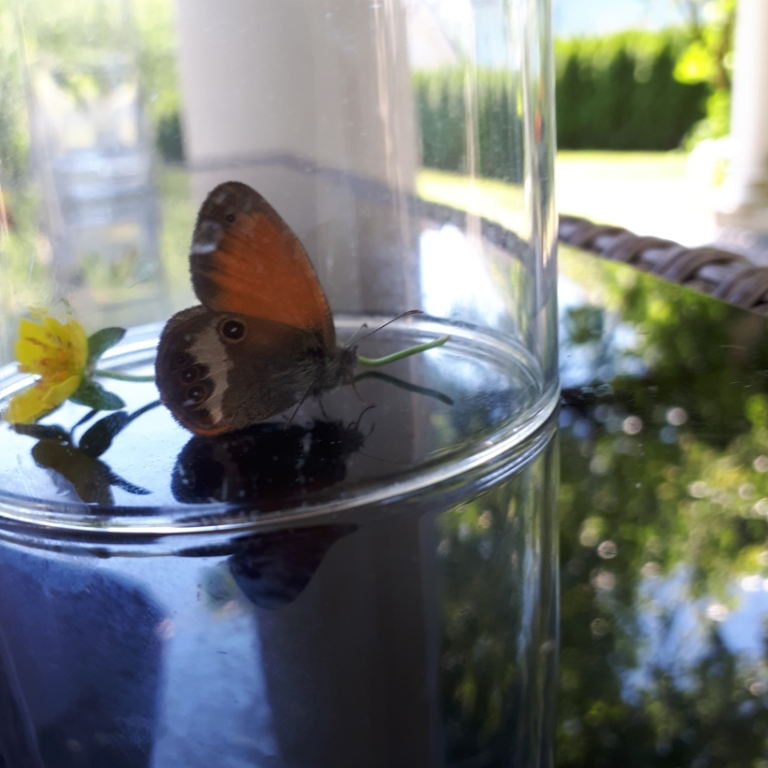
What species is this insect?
Coenonympha arcania
